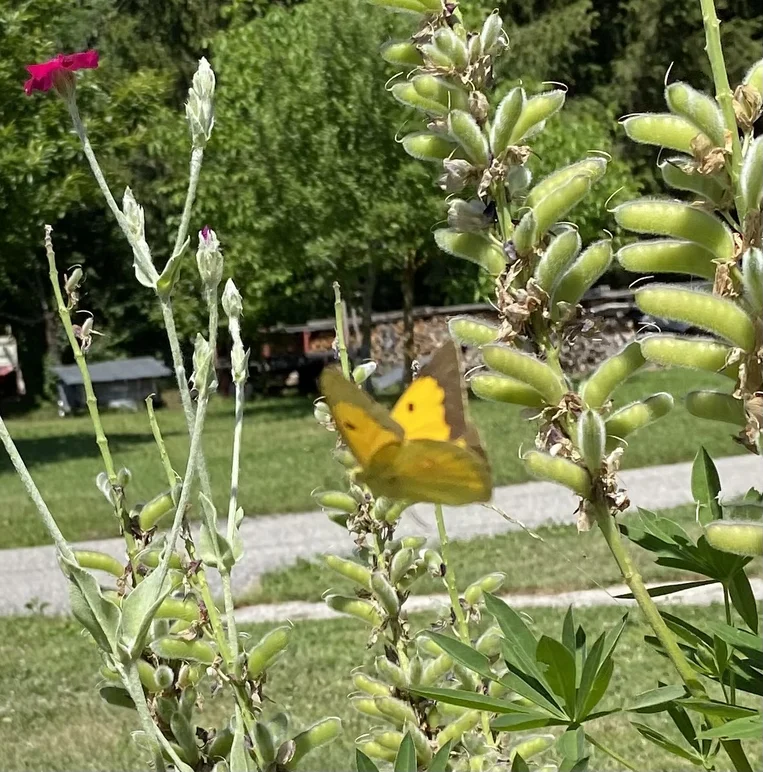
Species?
Colias croceus
